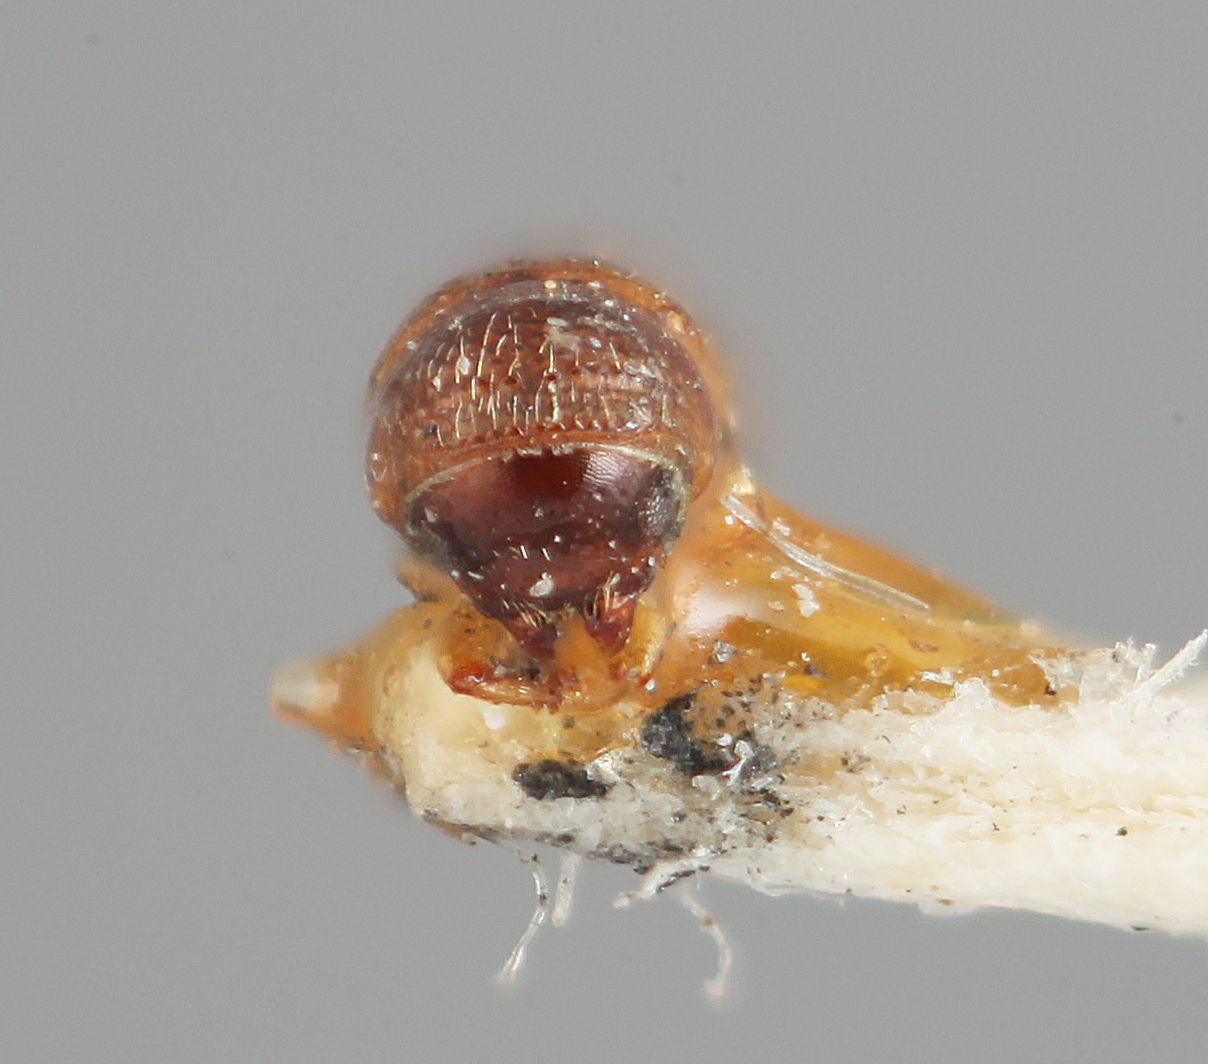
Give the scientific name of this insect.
Pityophthorus elegans
